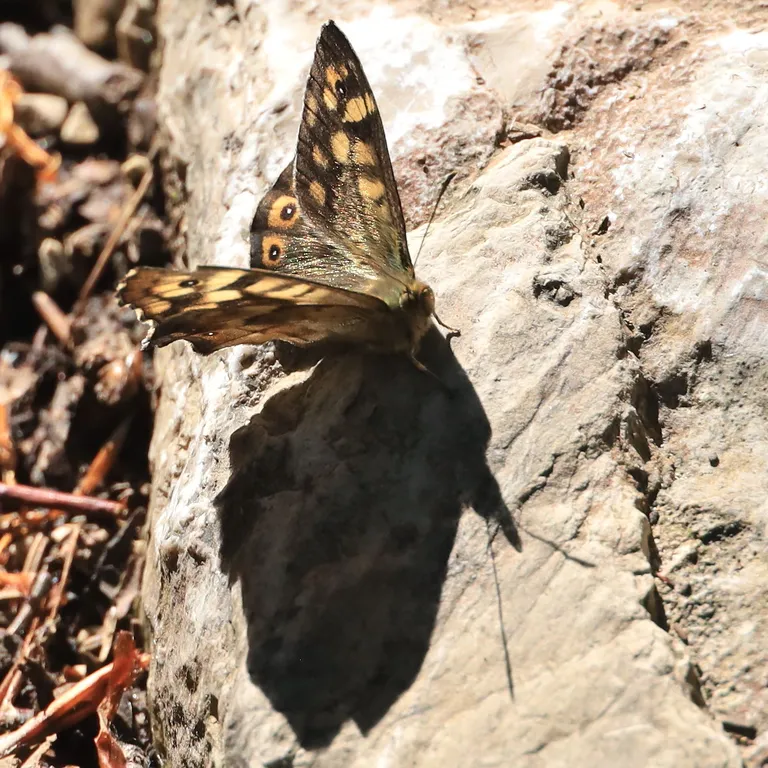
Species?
Pararge aegeria
